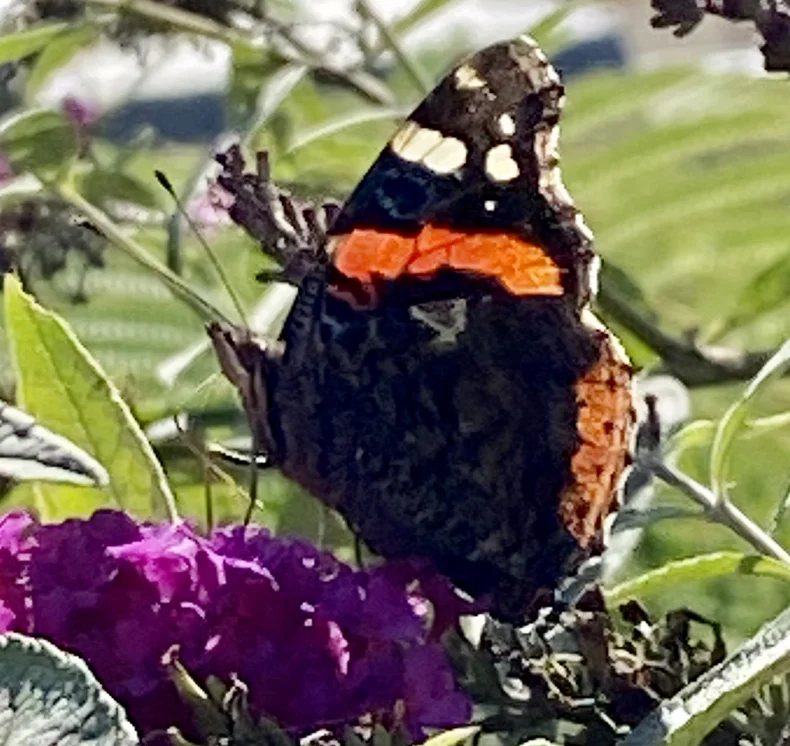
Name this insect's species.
Vanessa atalanta
